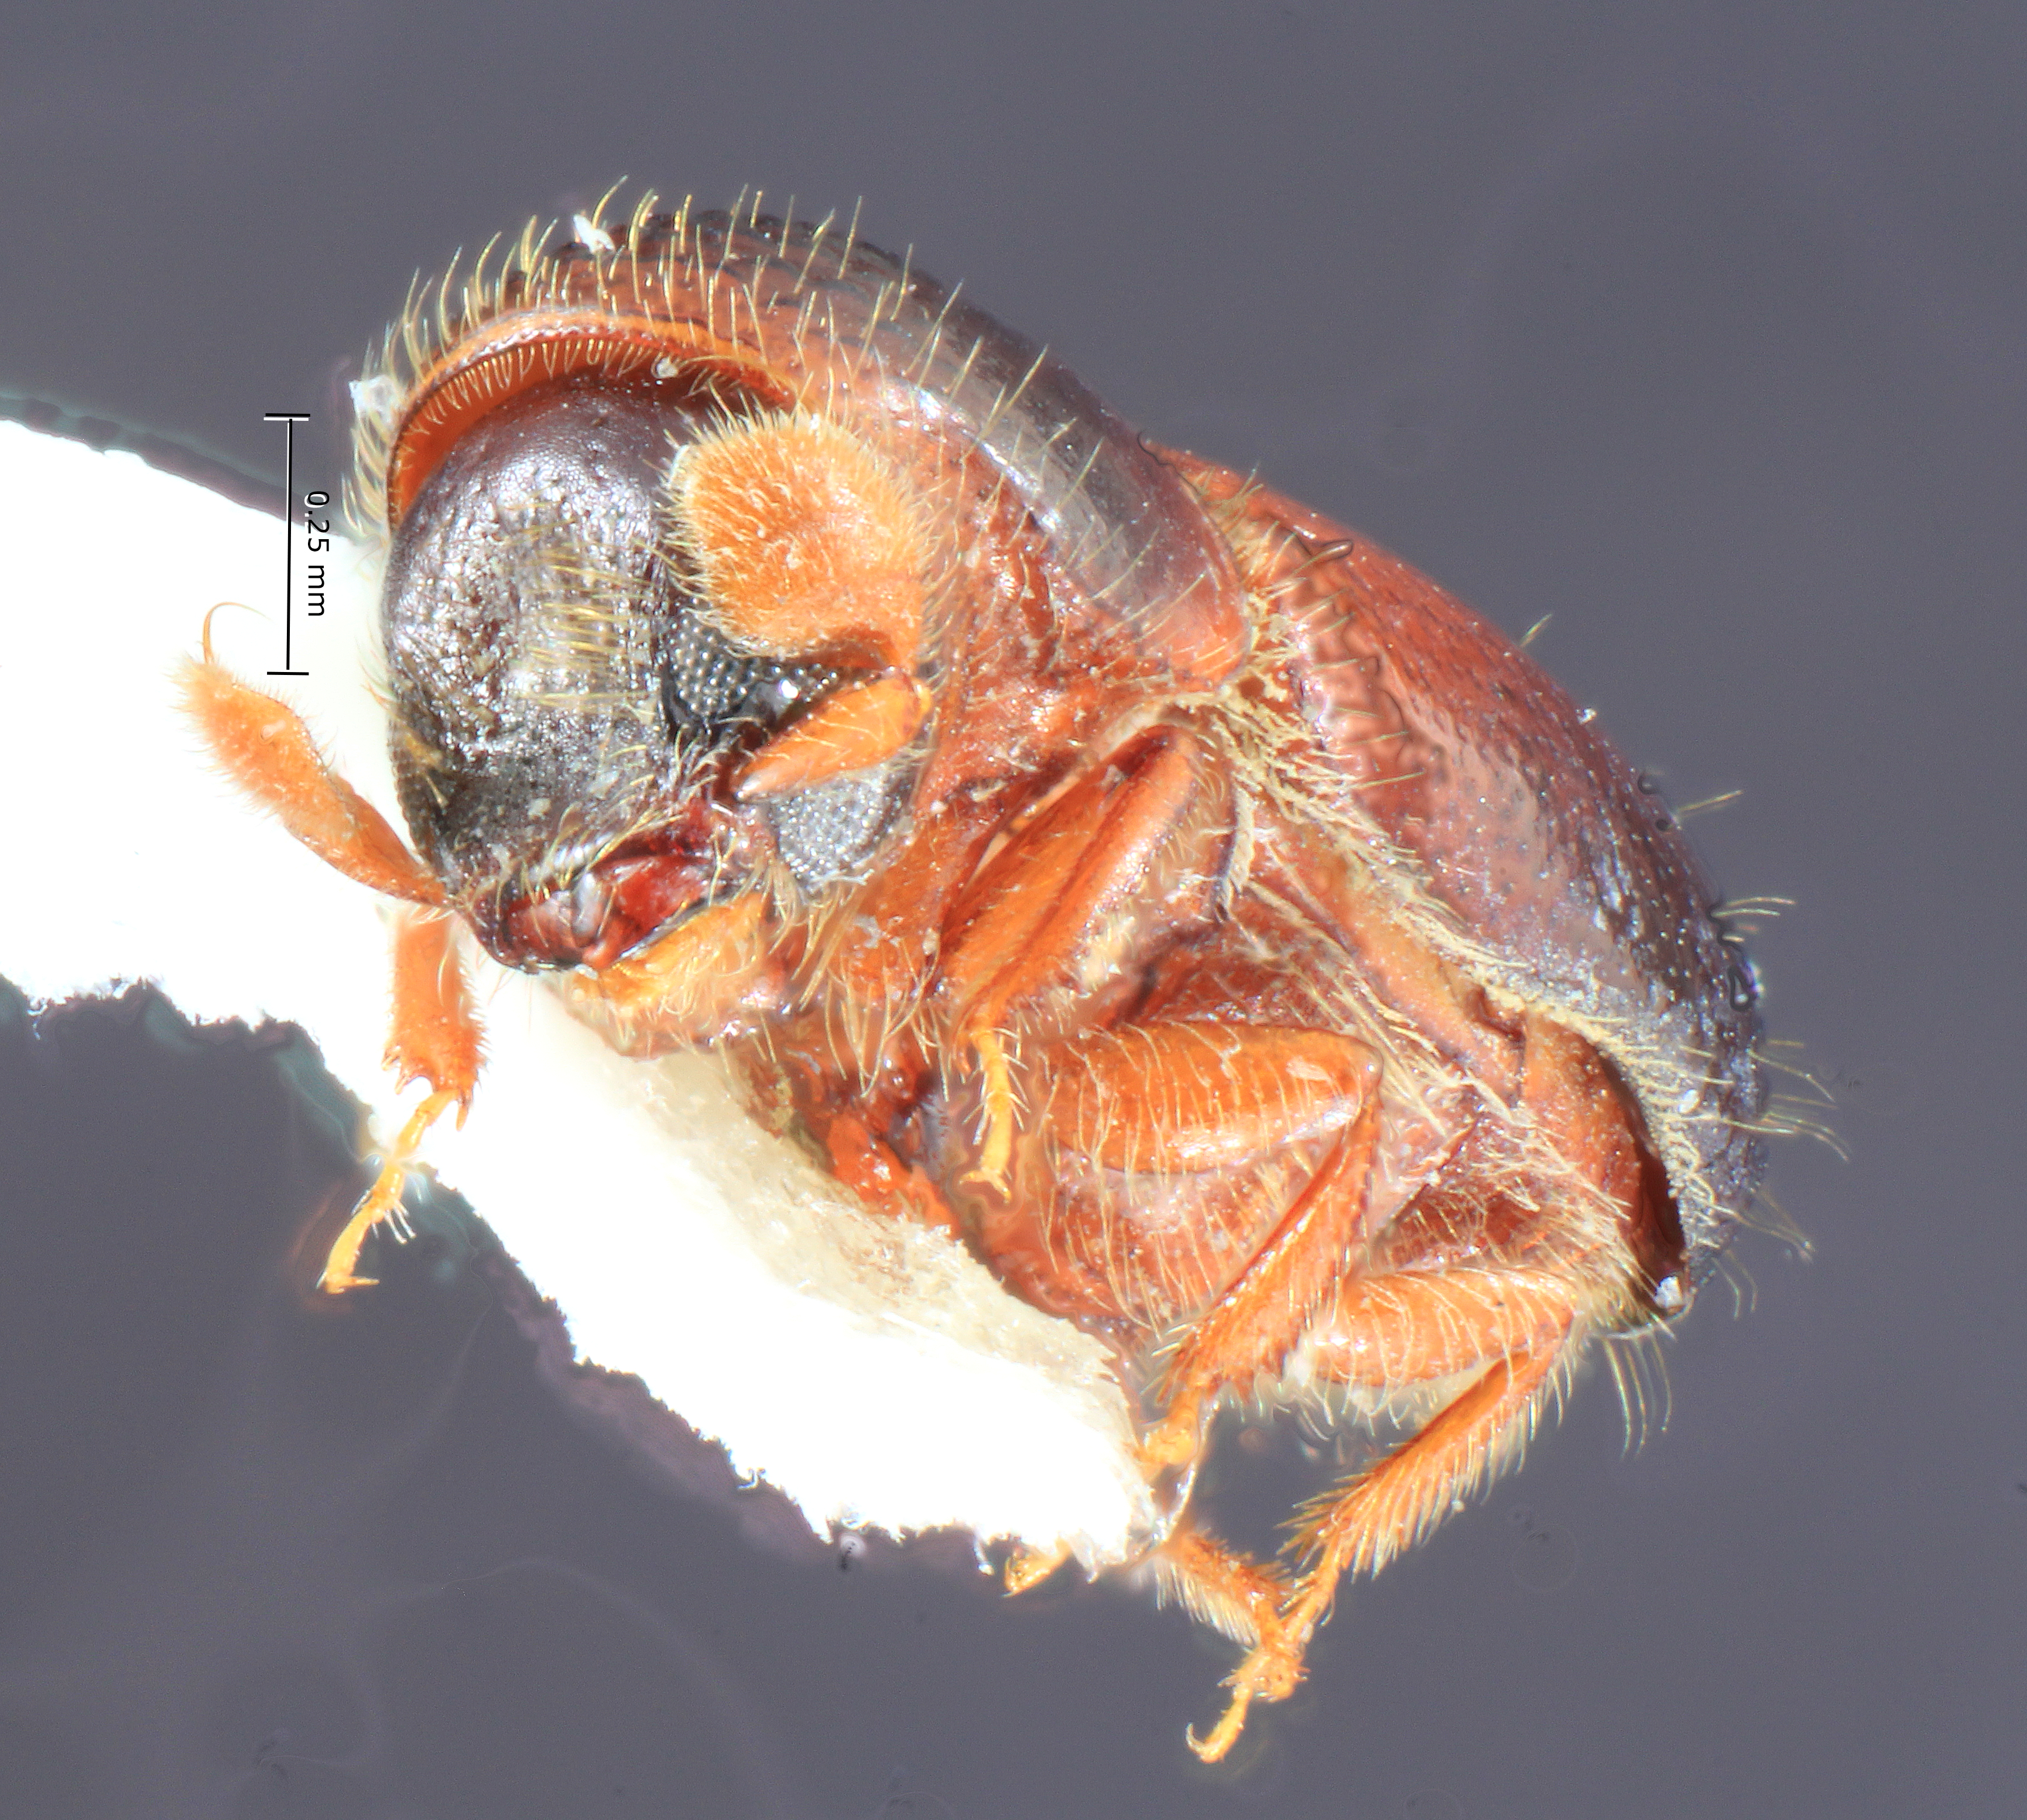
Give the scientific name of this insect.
Corthylus discoideus
